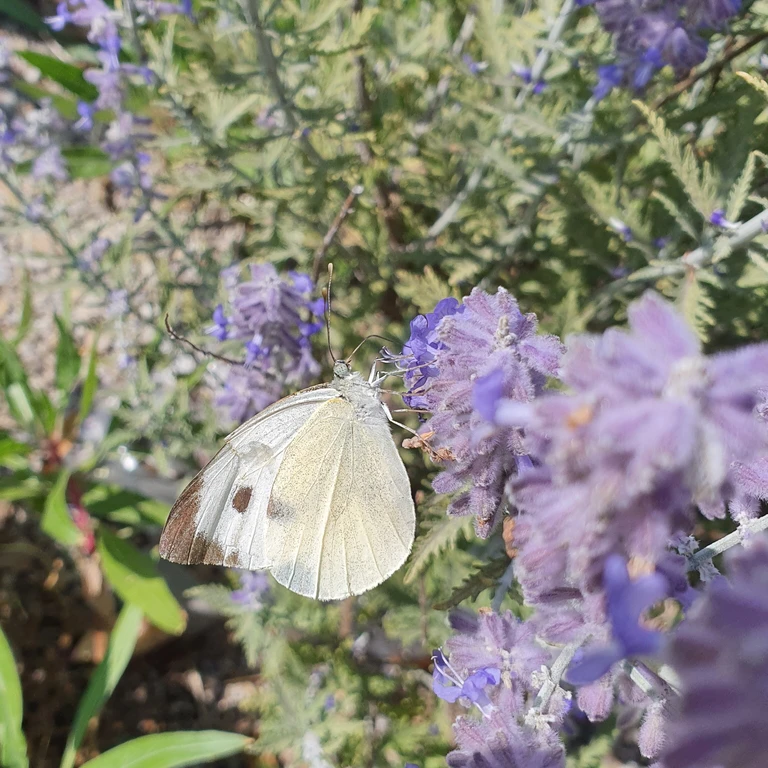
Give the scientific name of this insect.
Pieris brassicae
